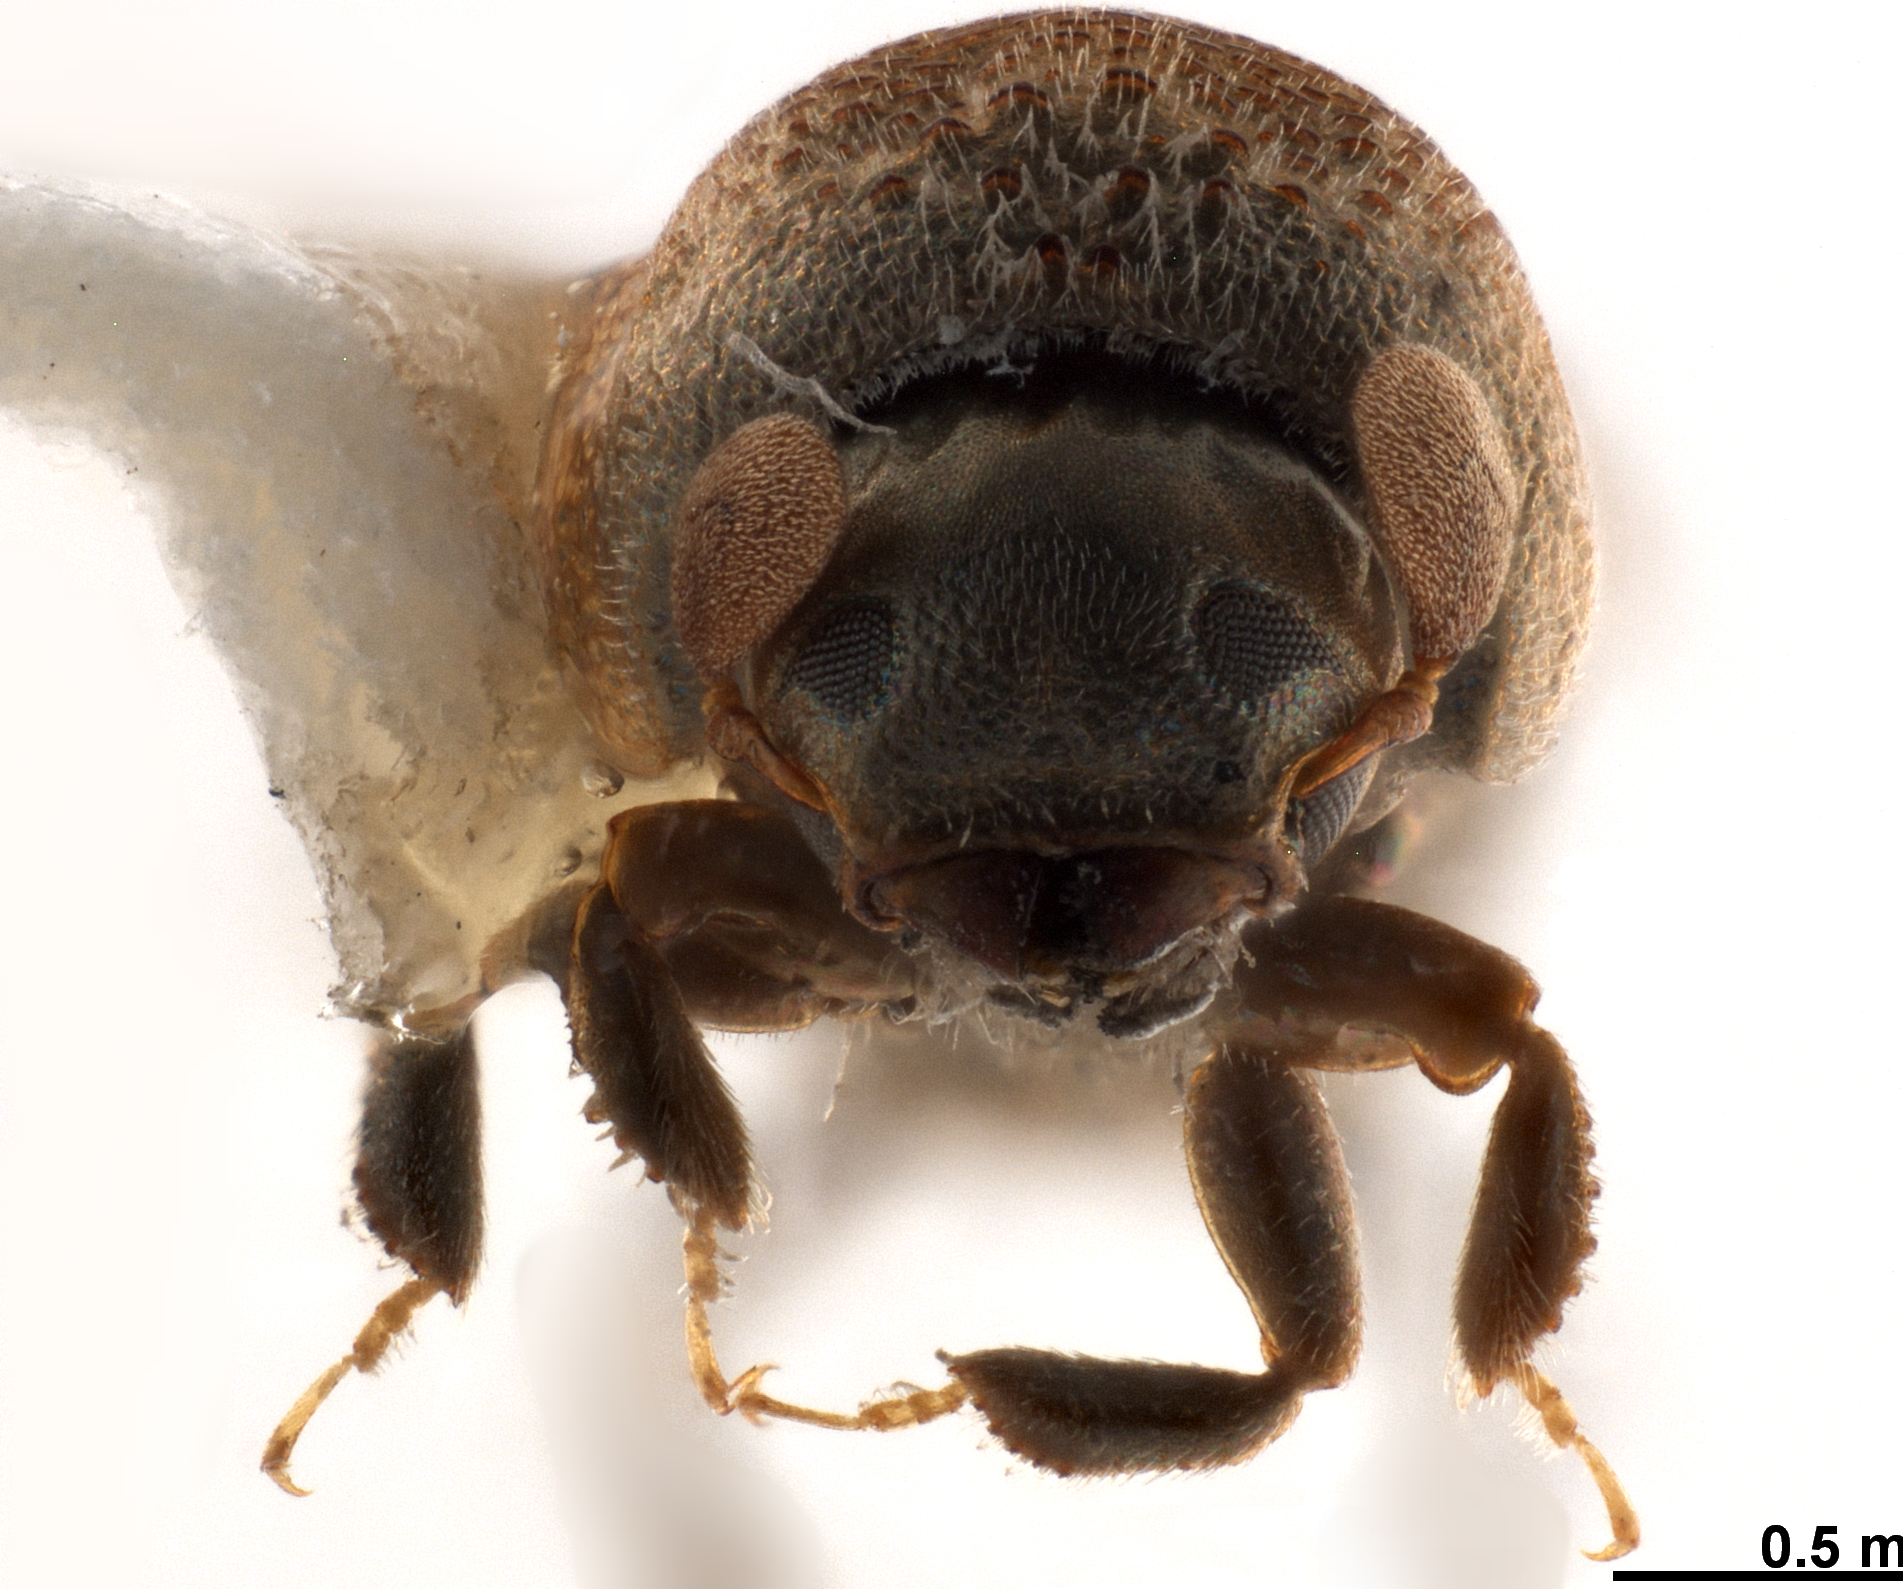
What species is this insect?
Scolytomimus rectus
